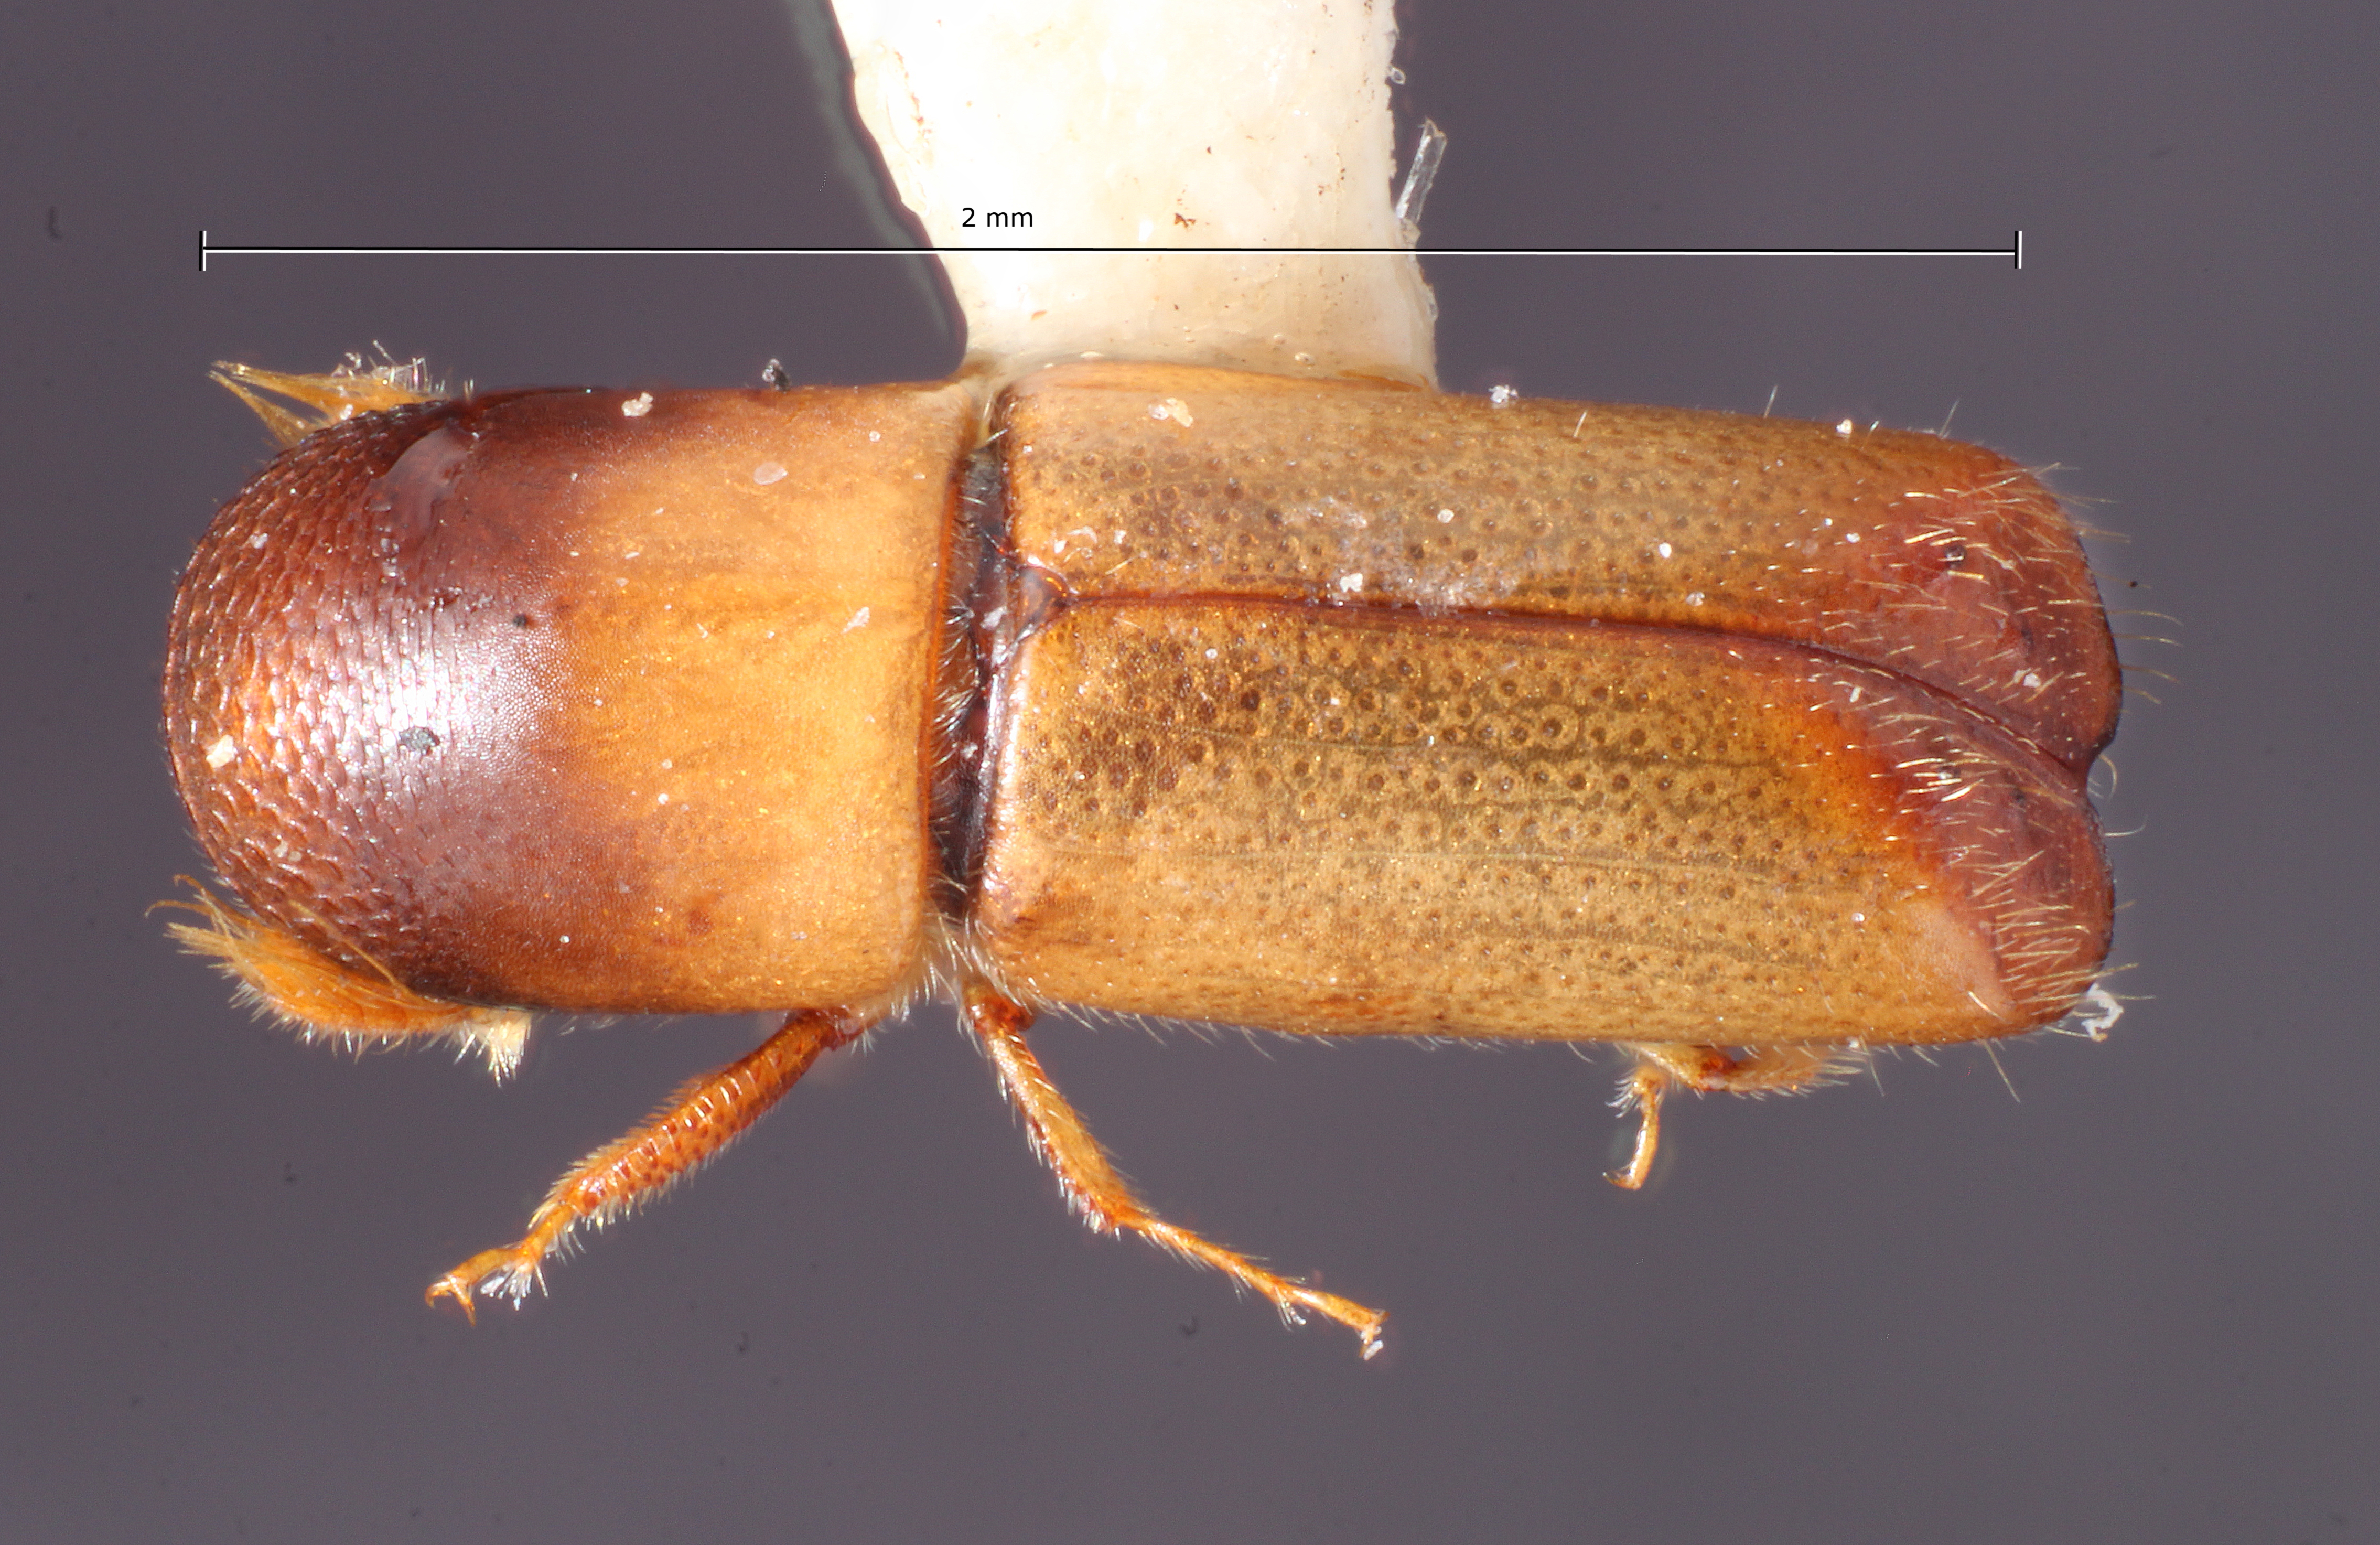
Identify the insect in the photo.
Monarthrum cordicticum
